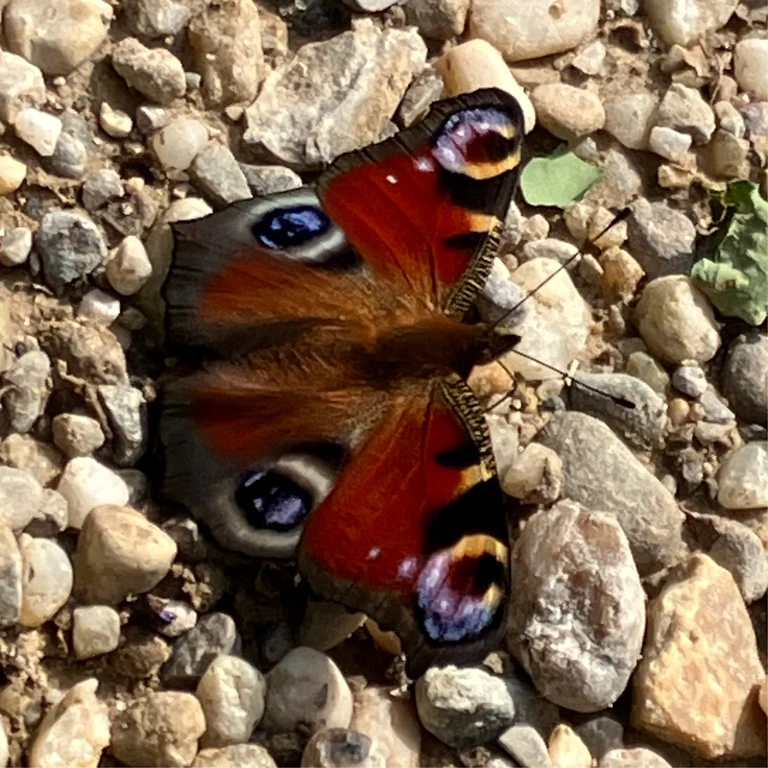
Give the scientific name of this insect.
Aglais io
